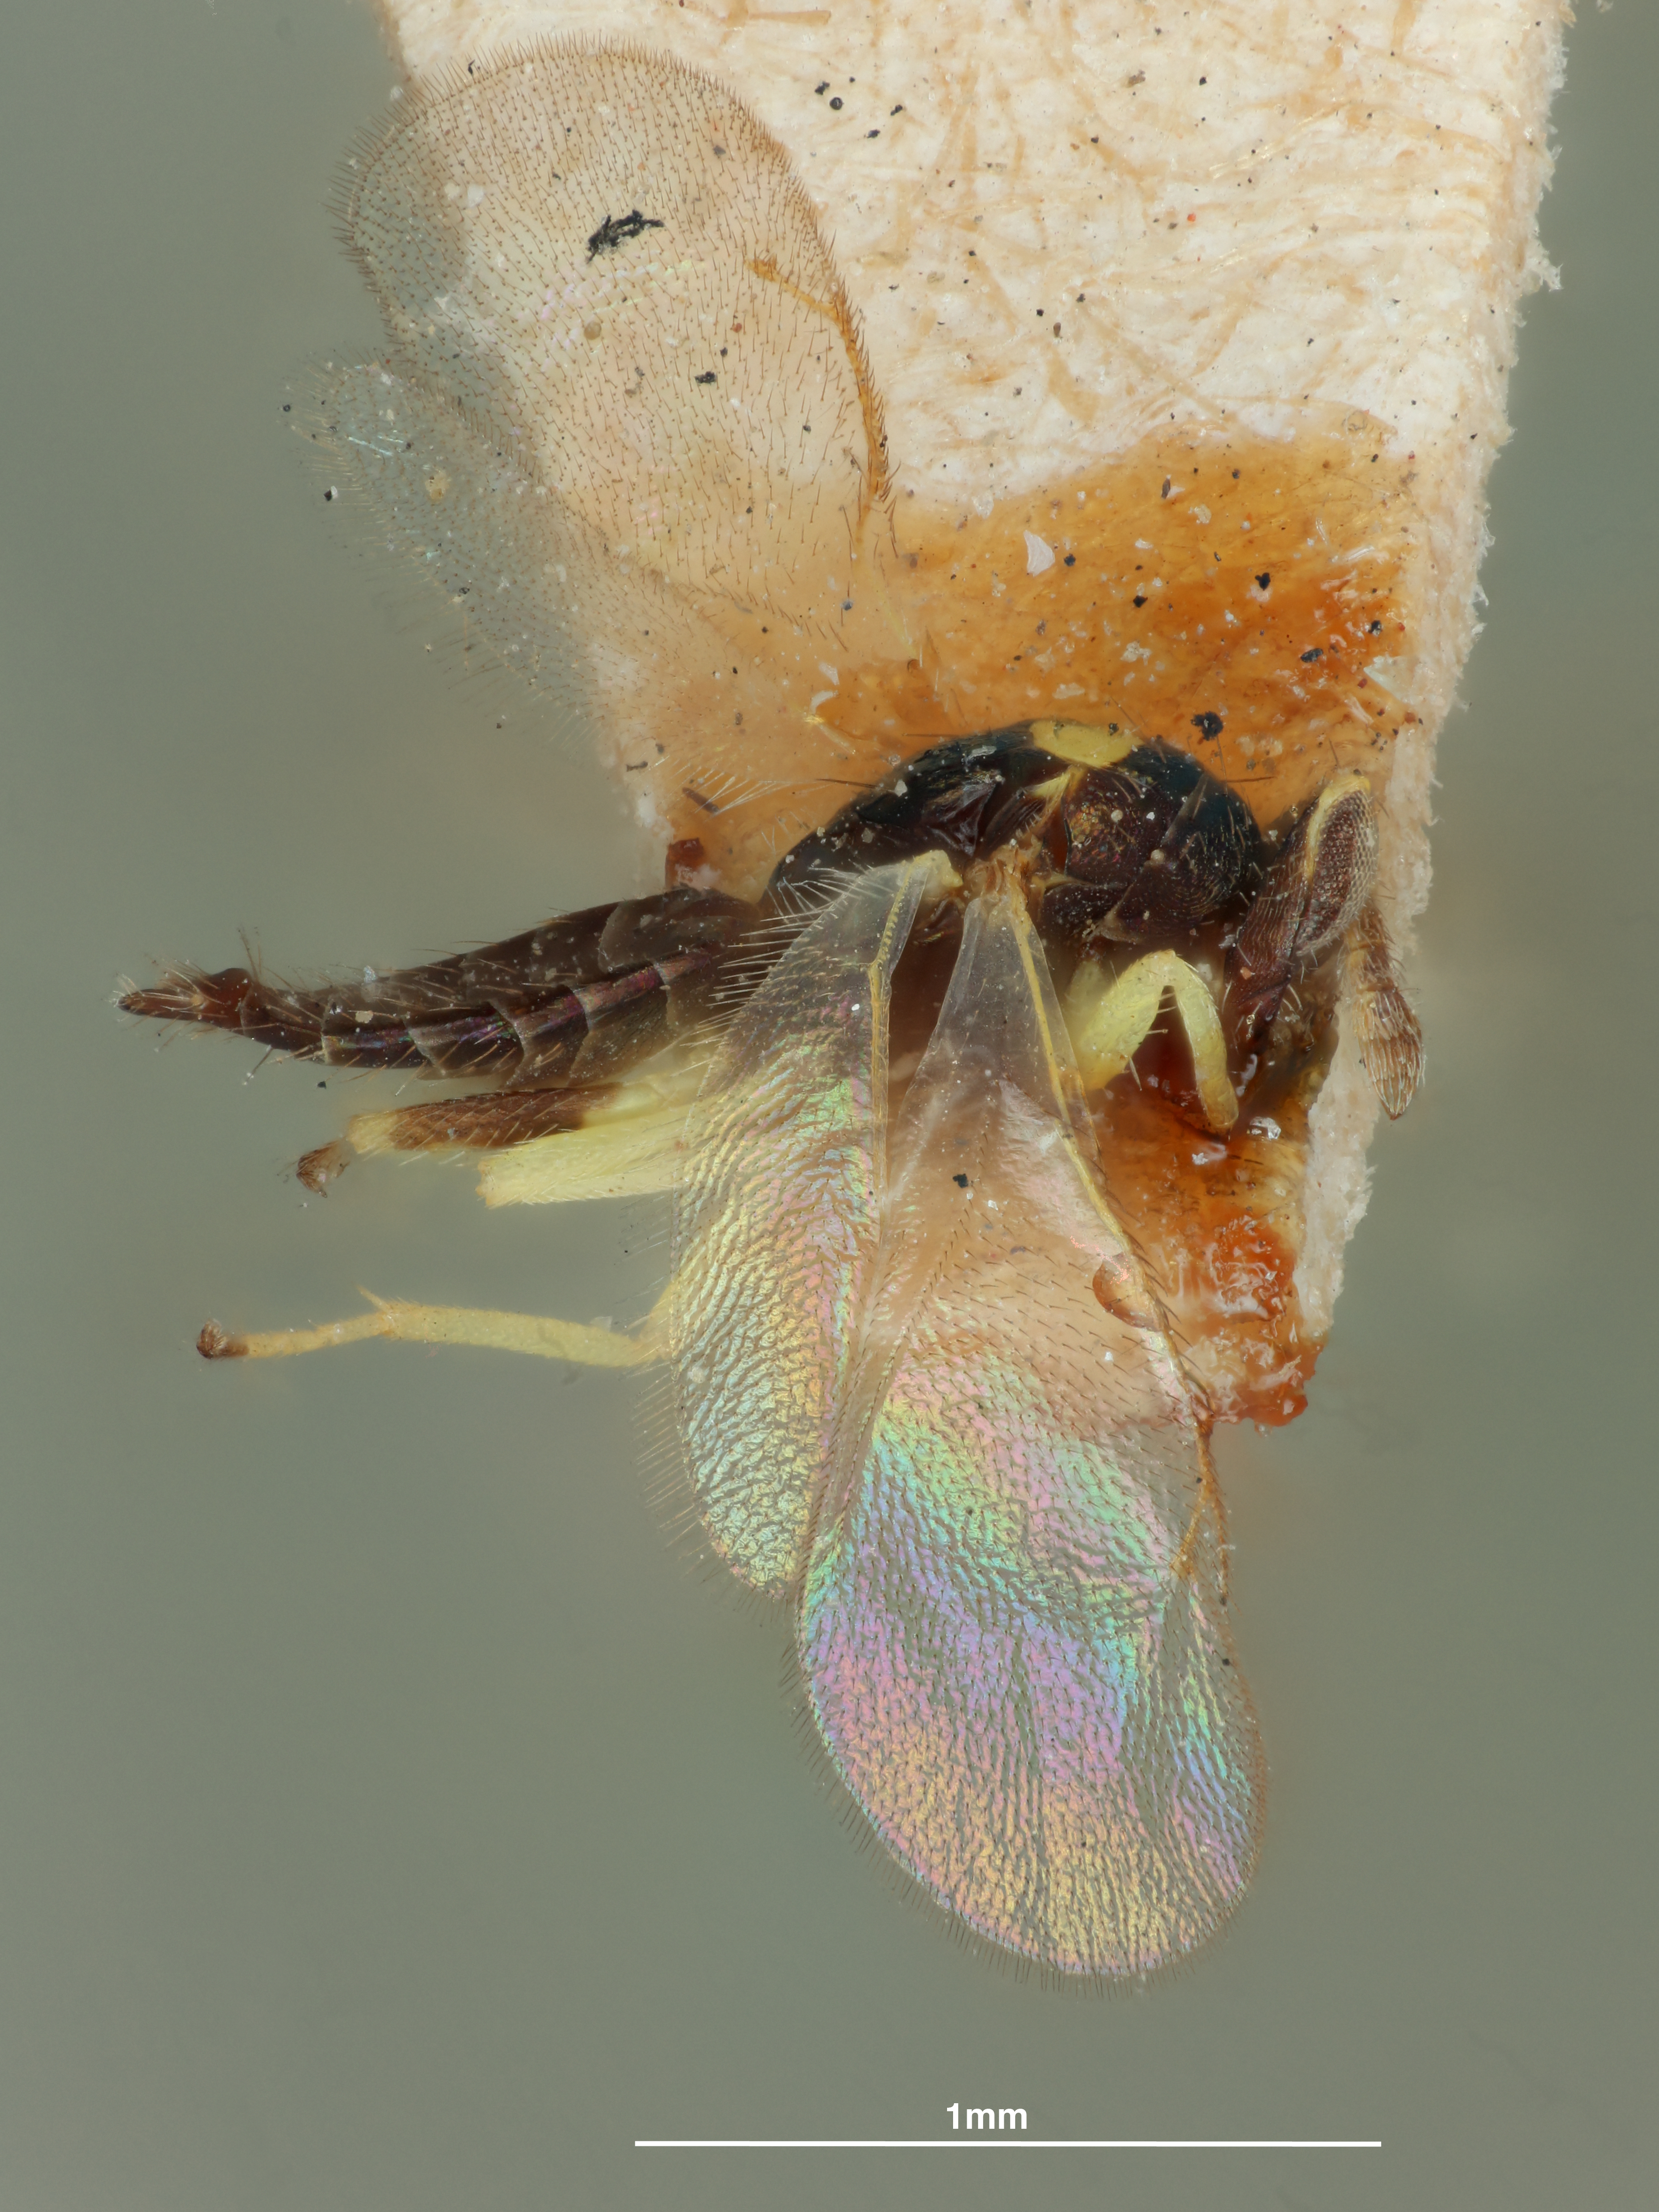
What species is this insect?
Cirrospilus flavomaculatus
